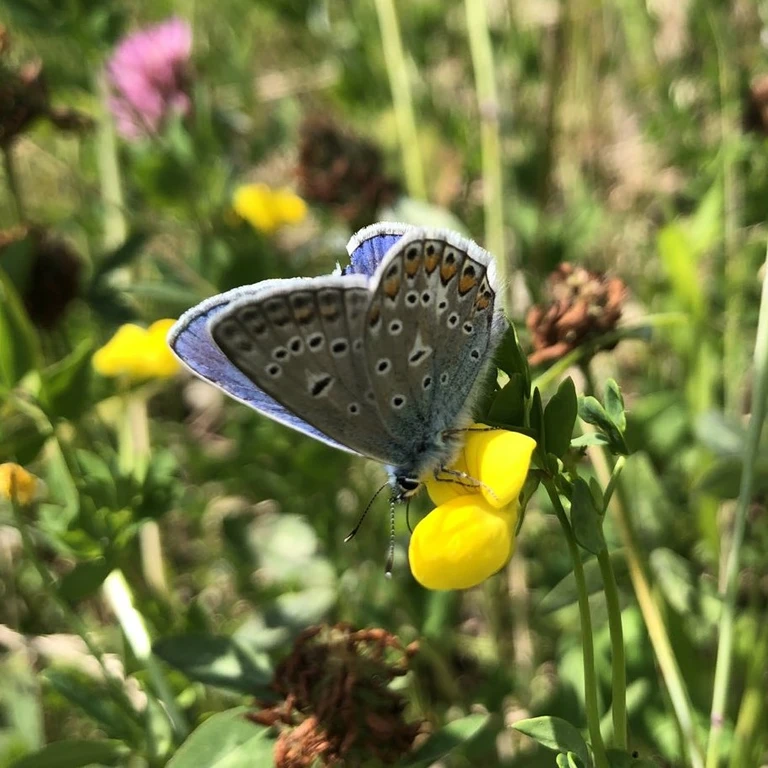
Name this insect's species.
Polyommatus icarus
